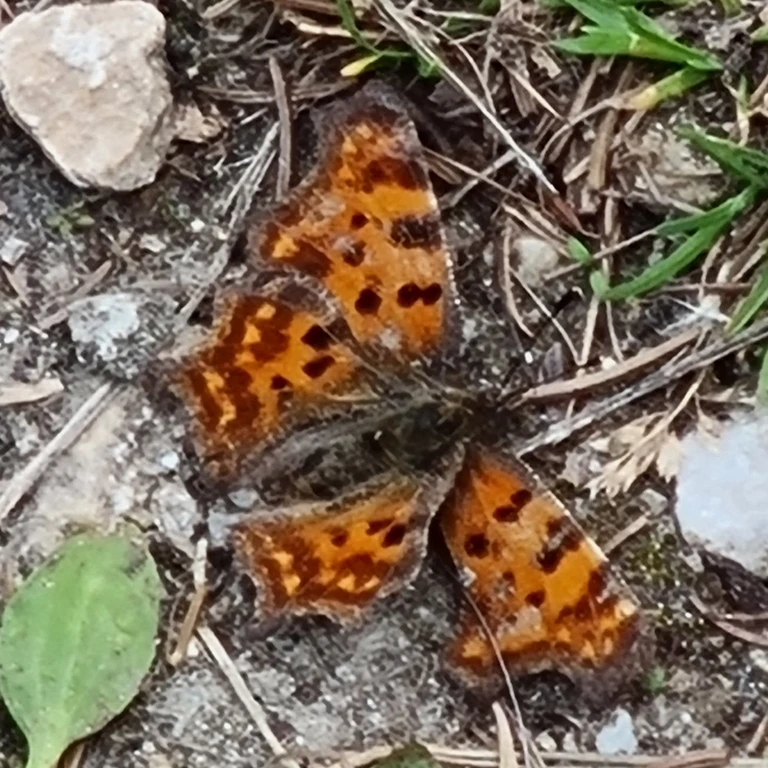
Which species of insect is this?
Polygonia c-album
